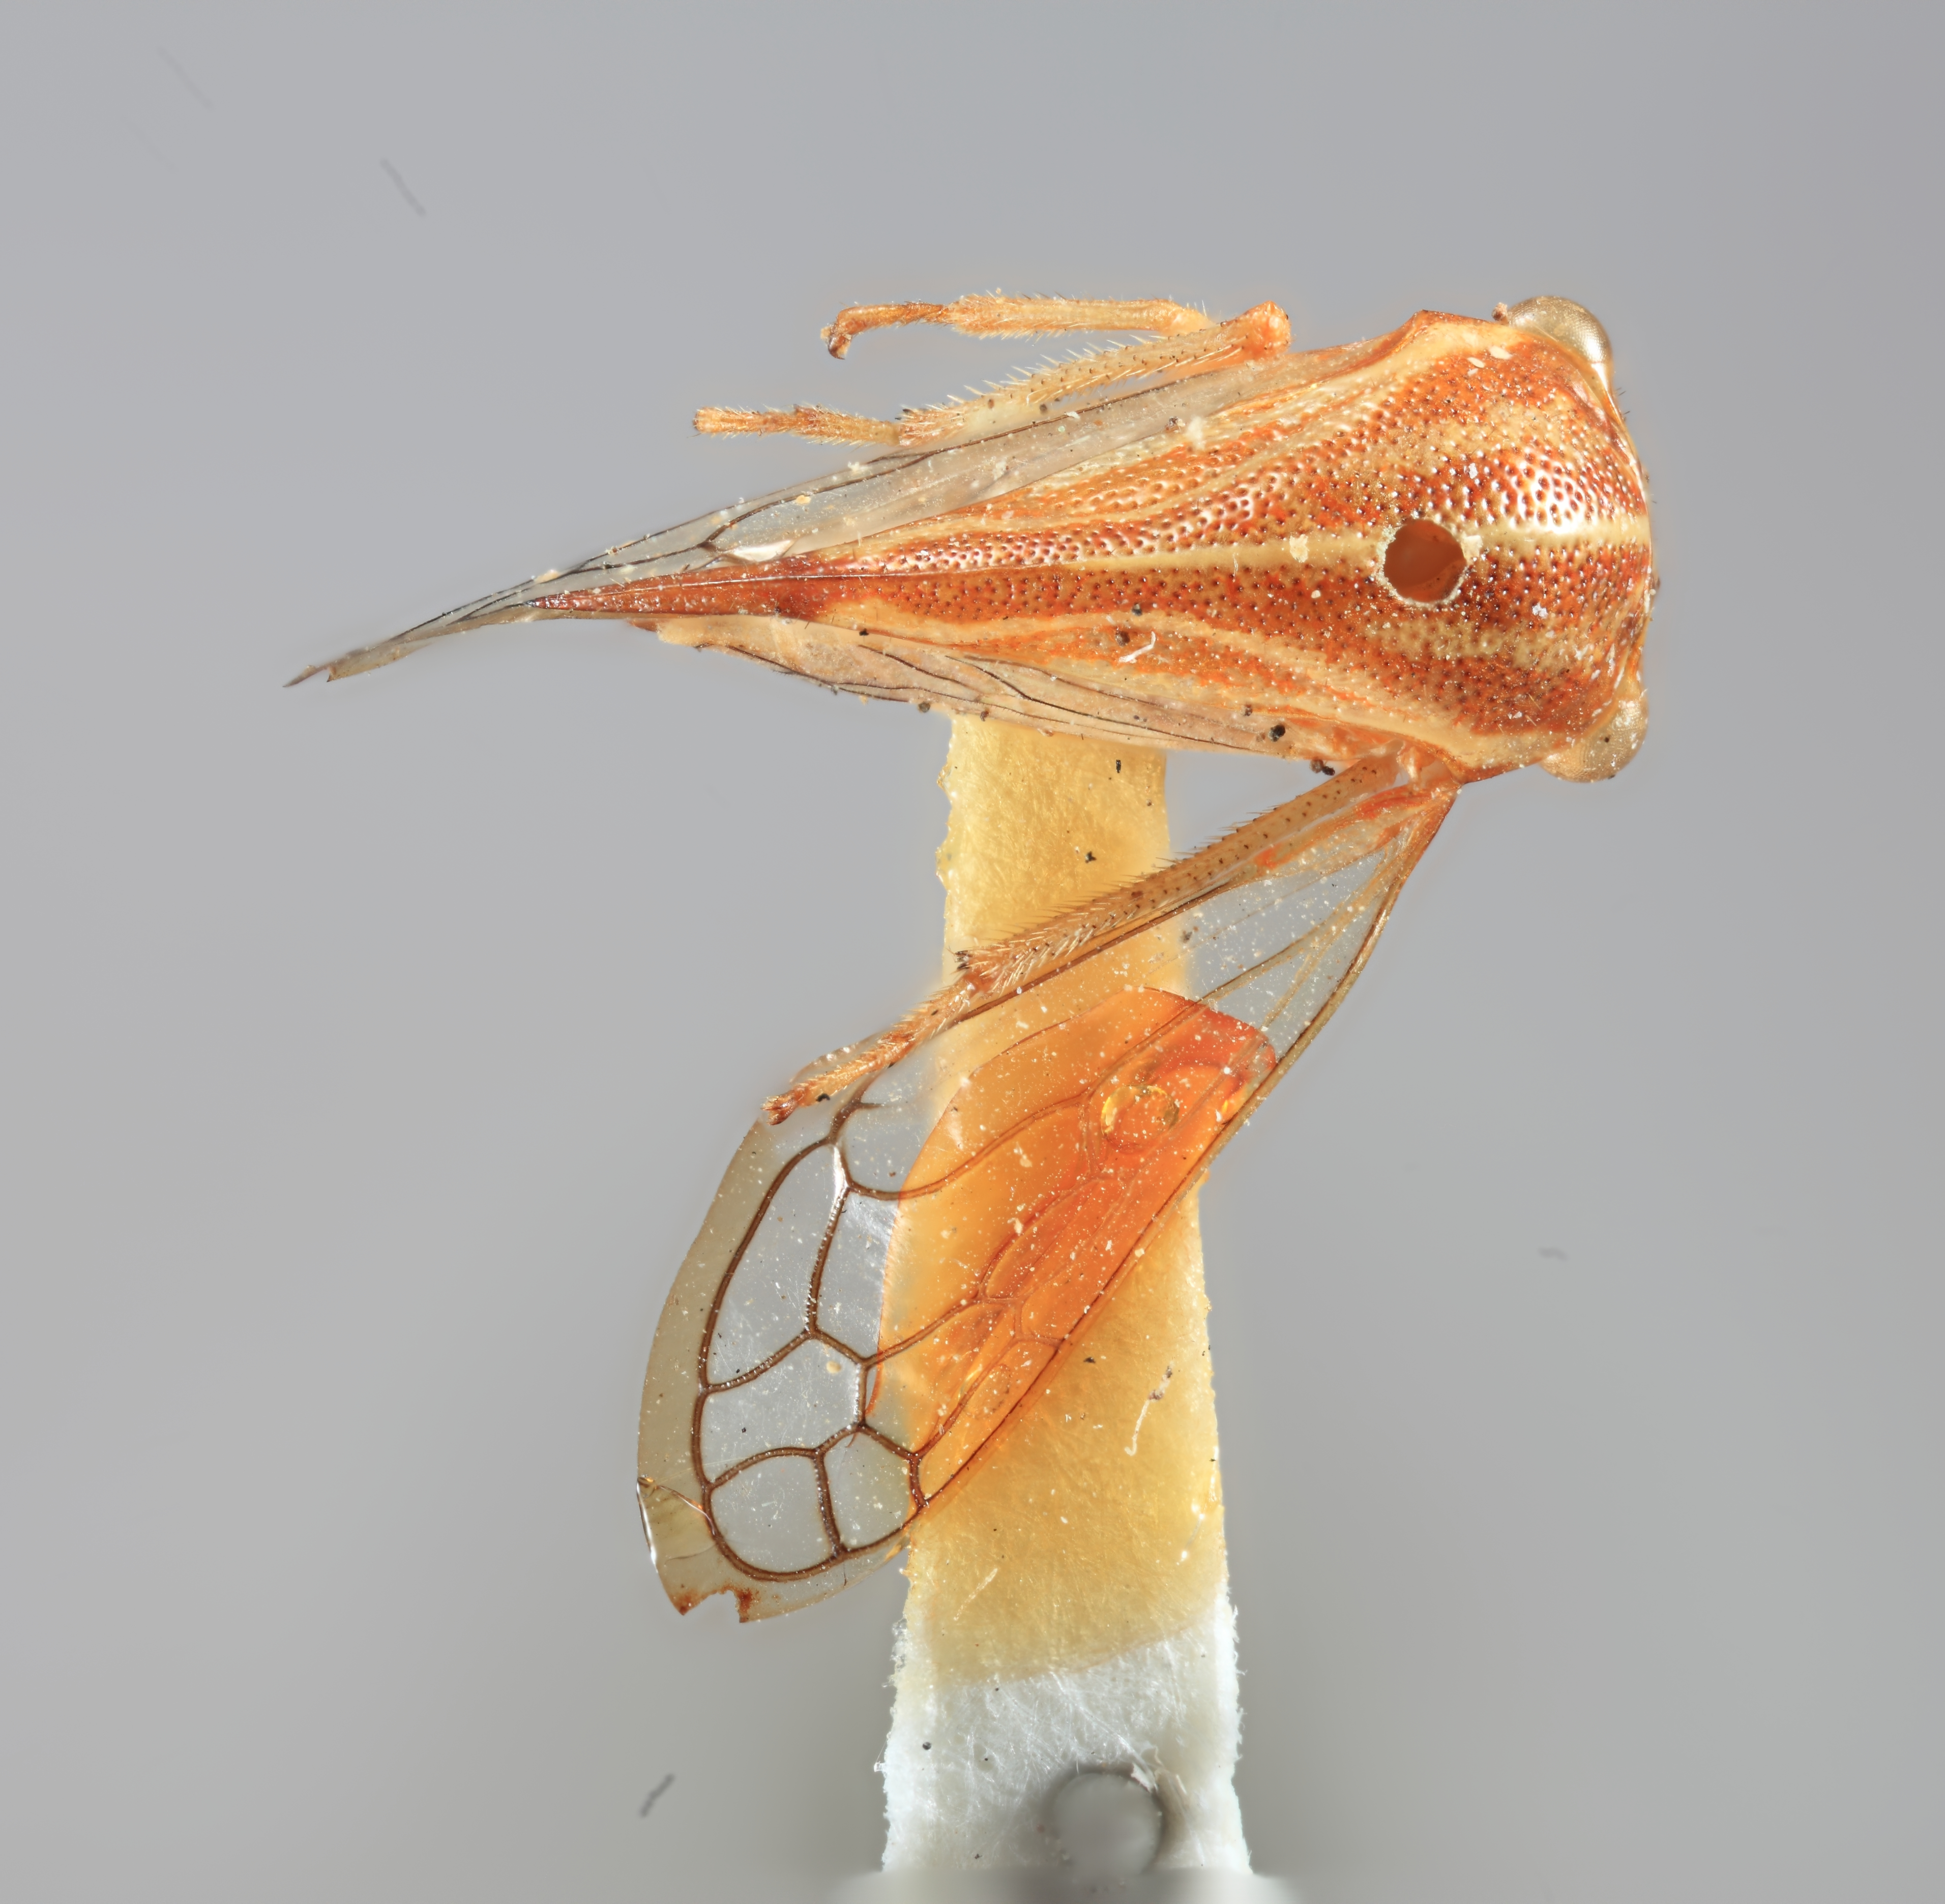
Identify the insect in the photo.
Stictolobus septemfasciata
